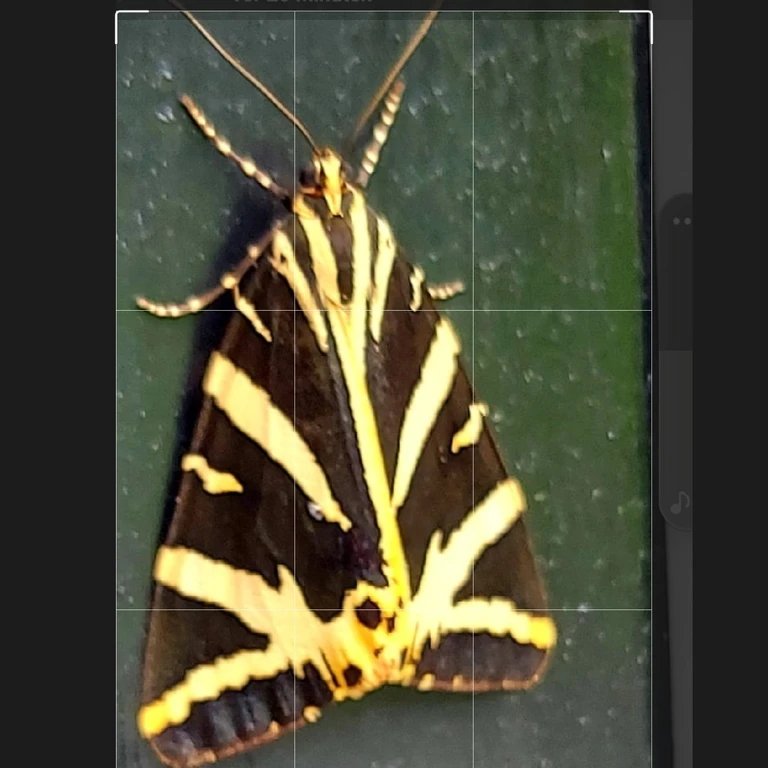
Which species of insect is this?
Euplagia quadripunctaria
